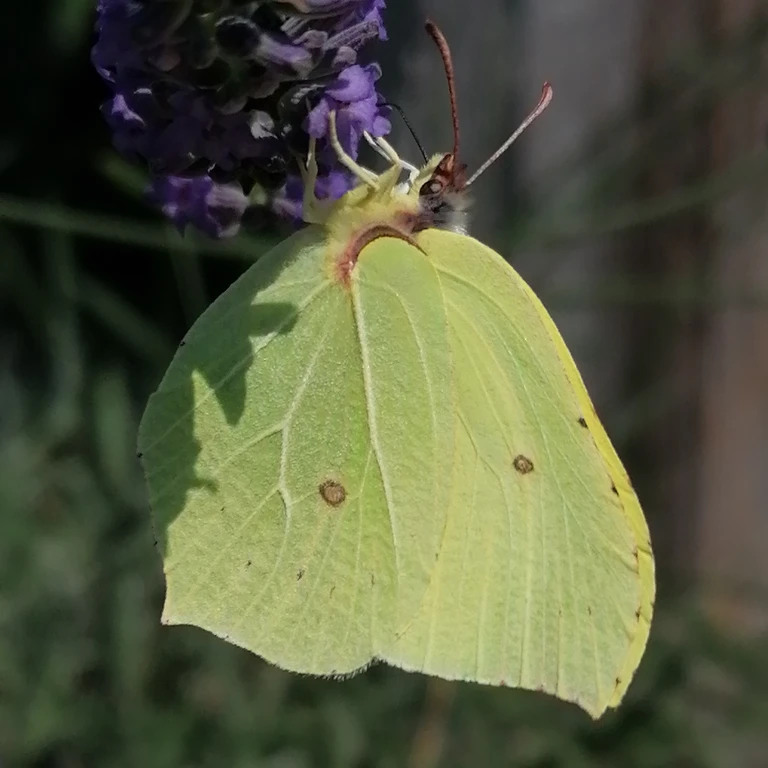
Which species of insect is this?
Gonepteryx rhamni
